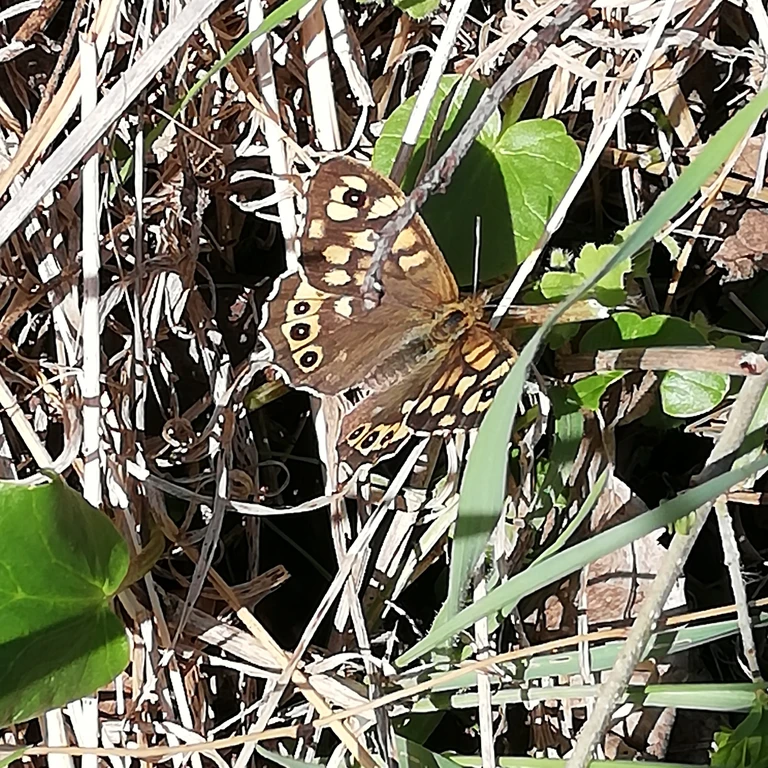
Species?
Pararge aegeria
